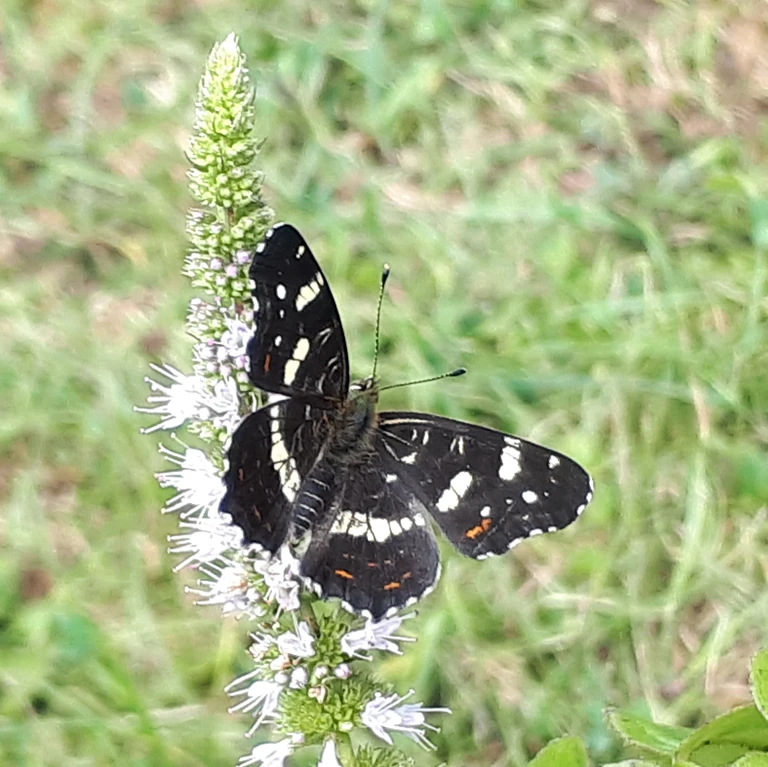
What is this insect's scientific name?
Araschnia levana
